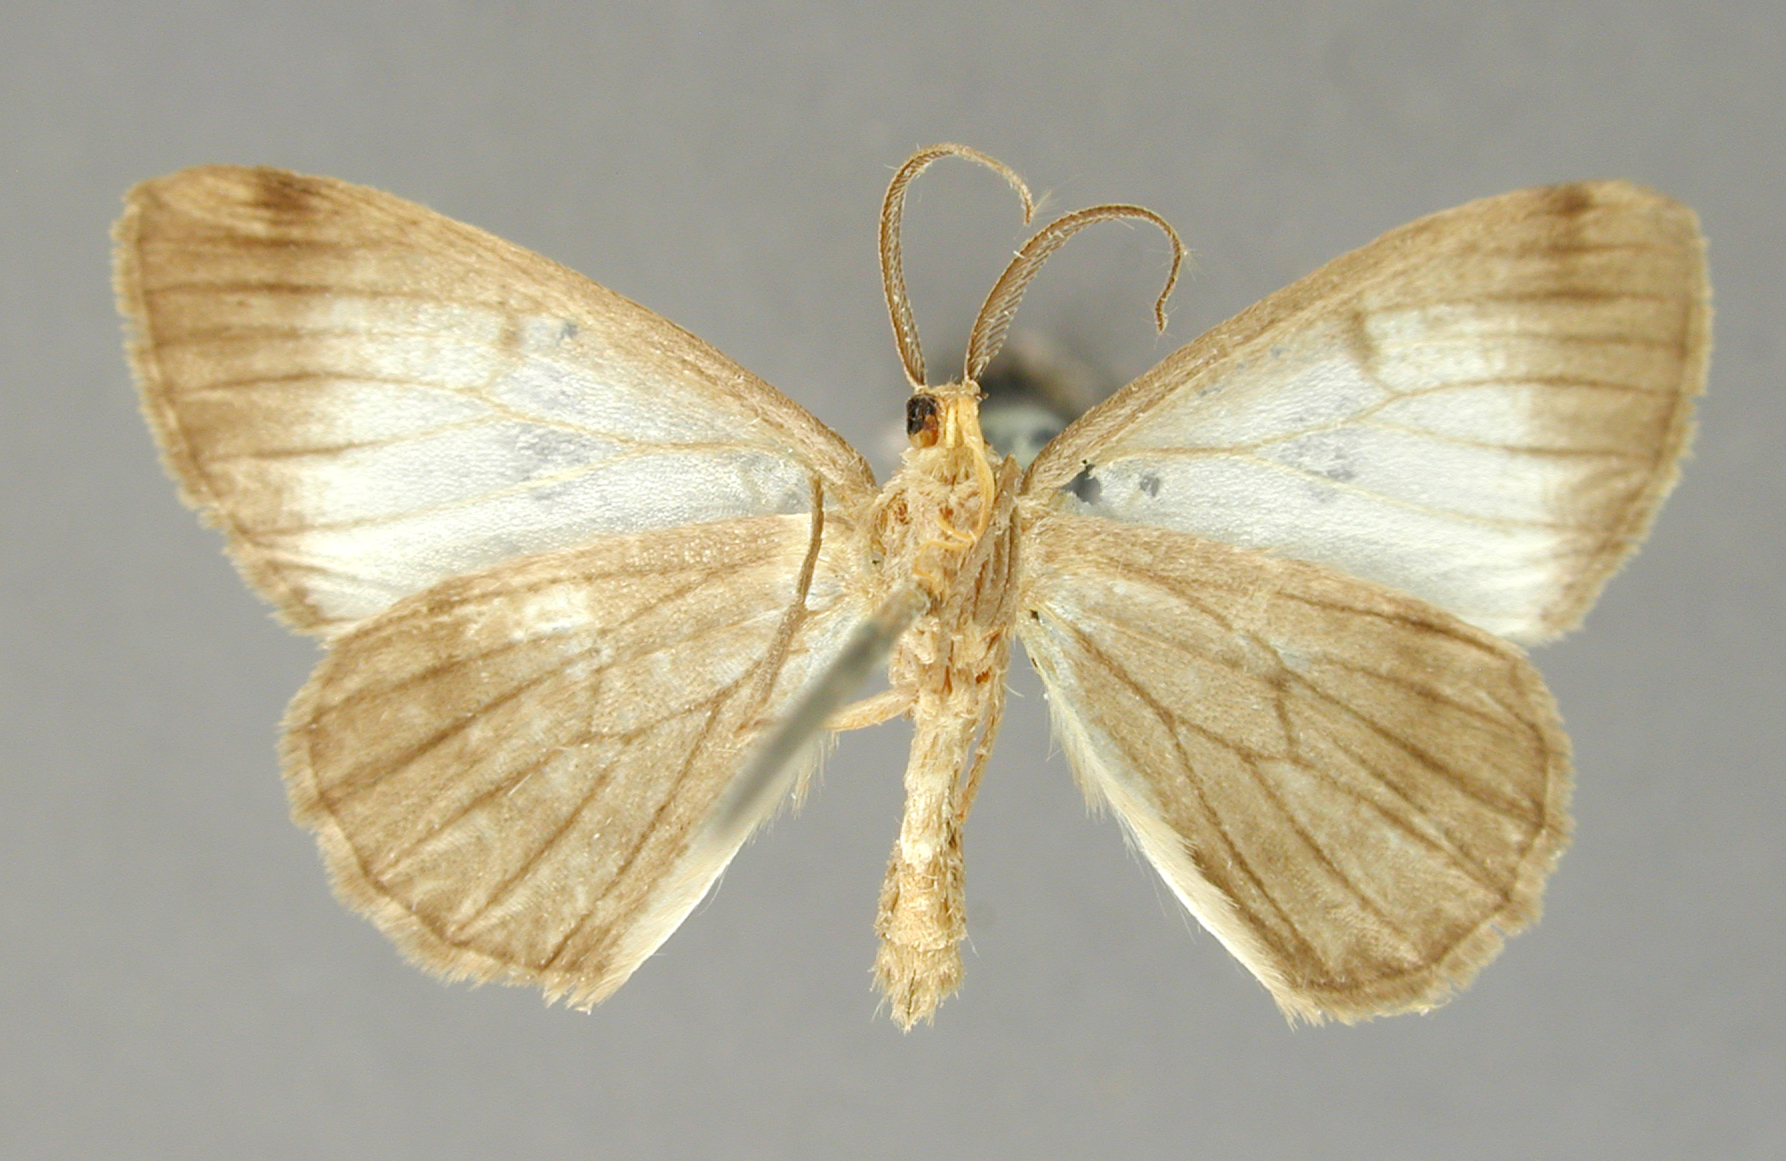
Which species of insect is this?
Nipteria hija
